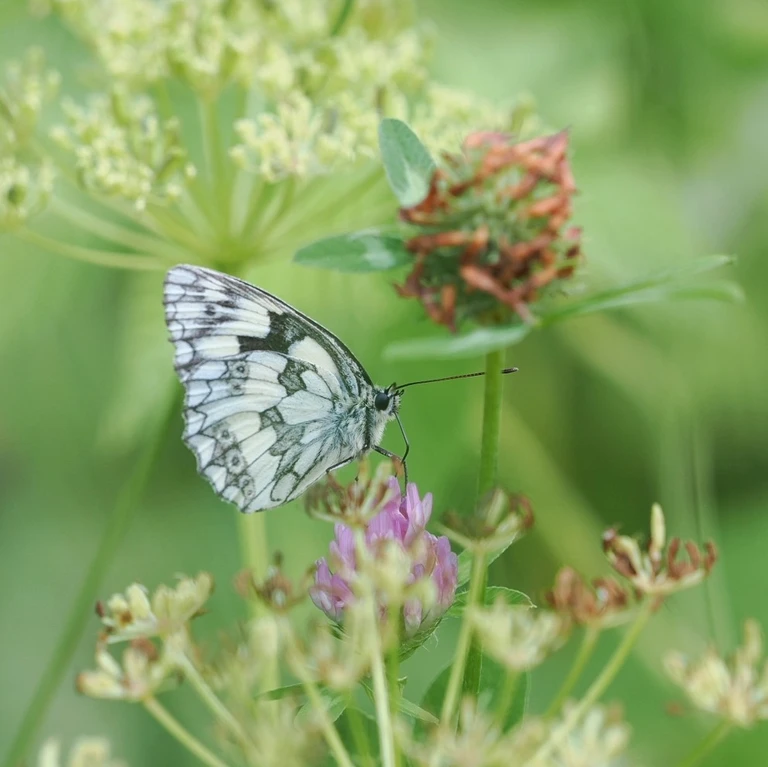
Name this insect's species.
Melanargia galathea
